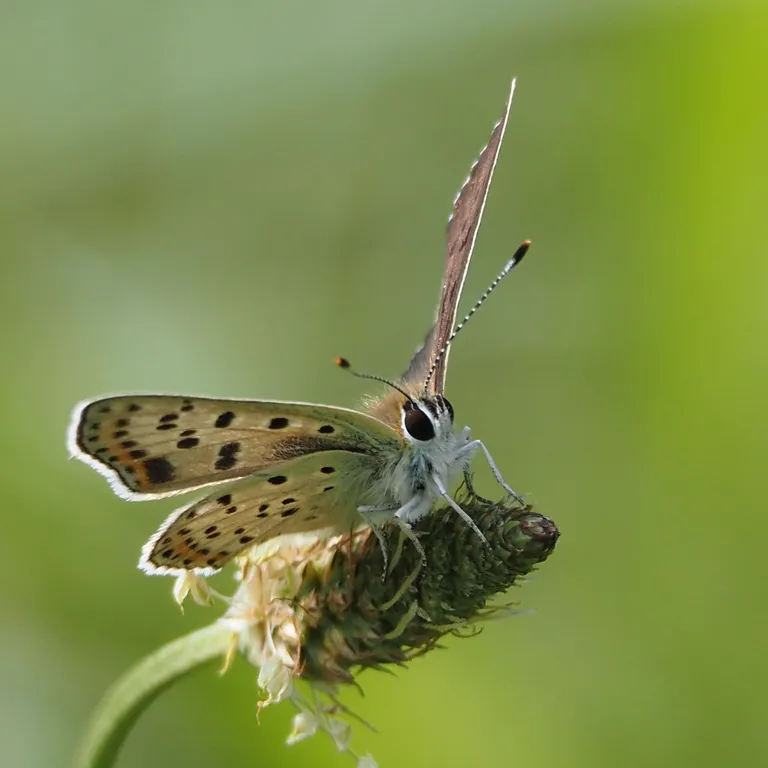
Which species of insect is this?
Lycaena tityrus (also Loweia tityrus)
